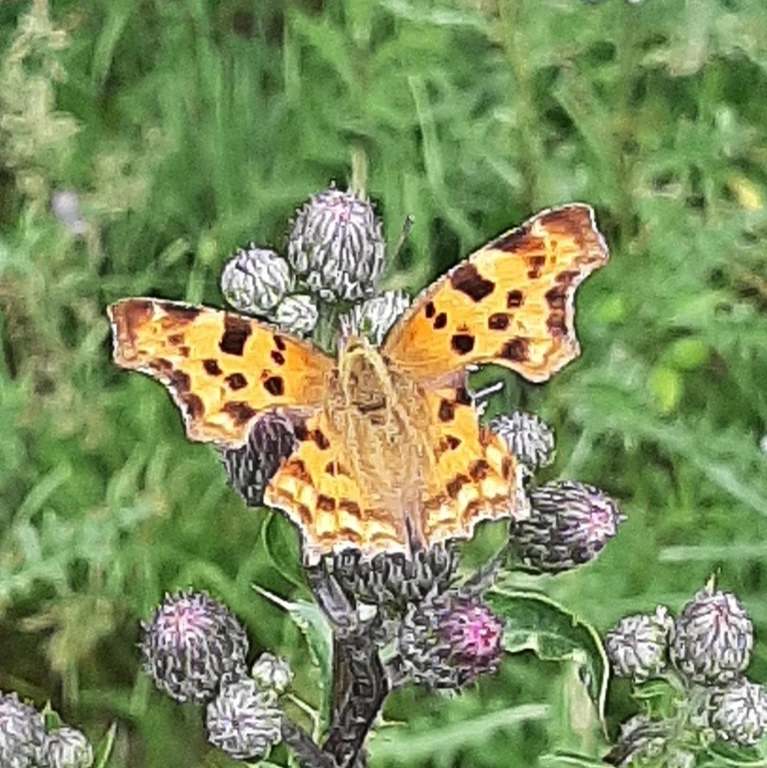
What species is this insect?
Polygonia c-album
